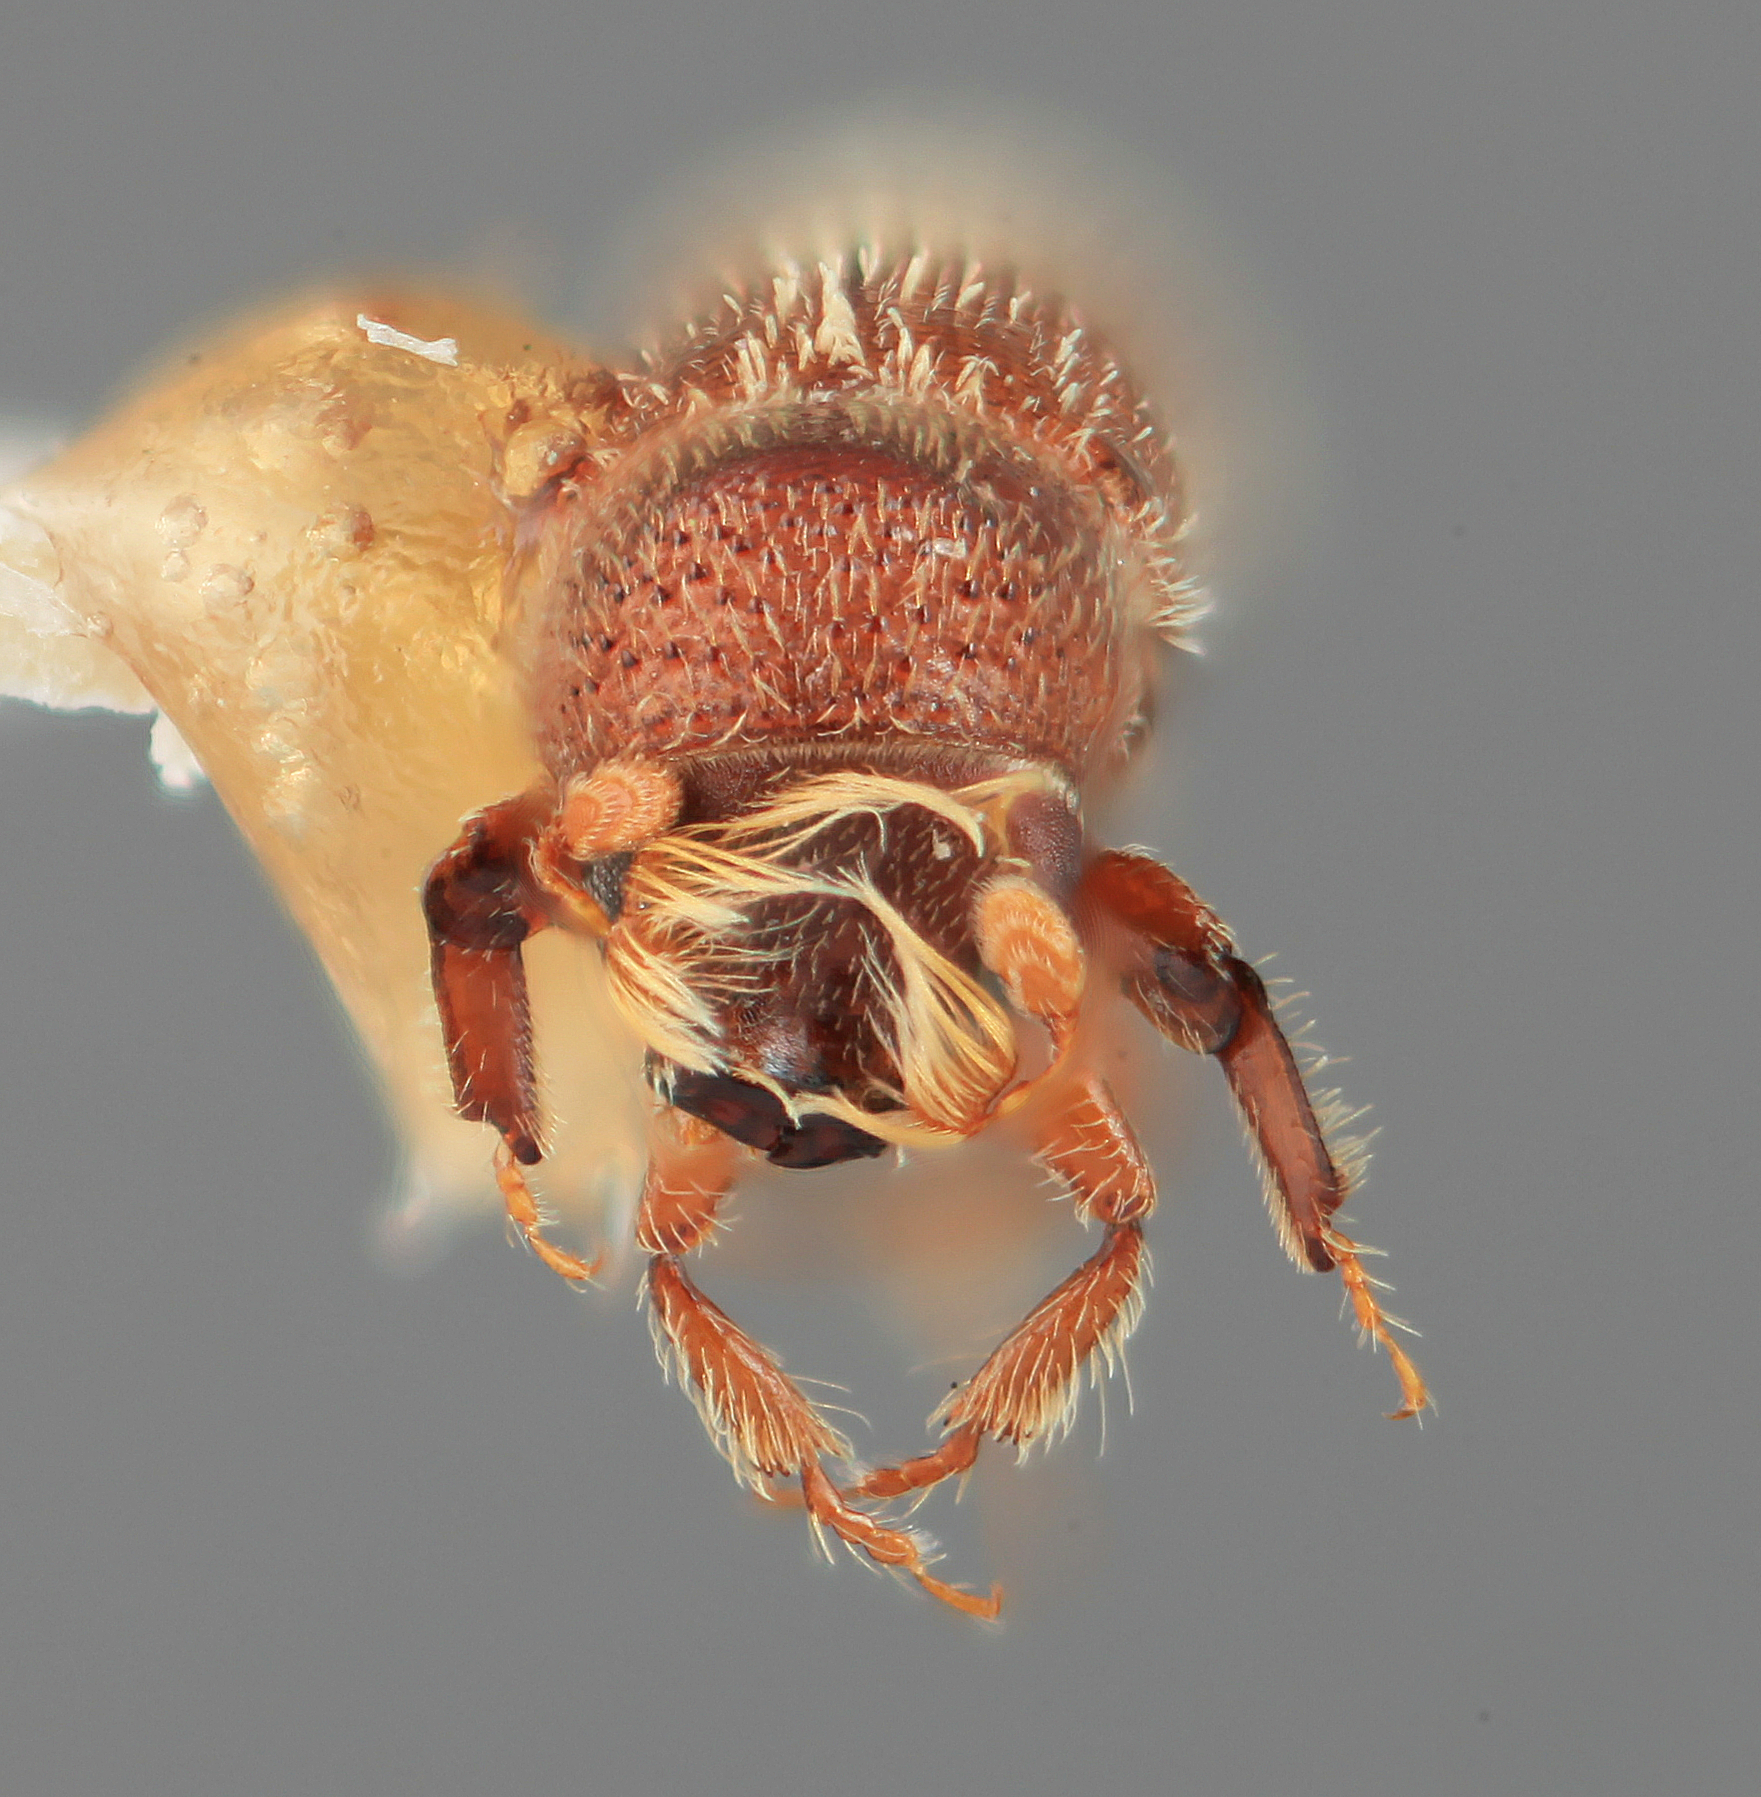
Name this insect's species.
Micracis carinulatus
